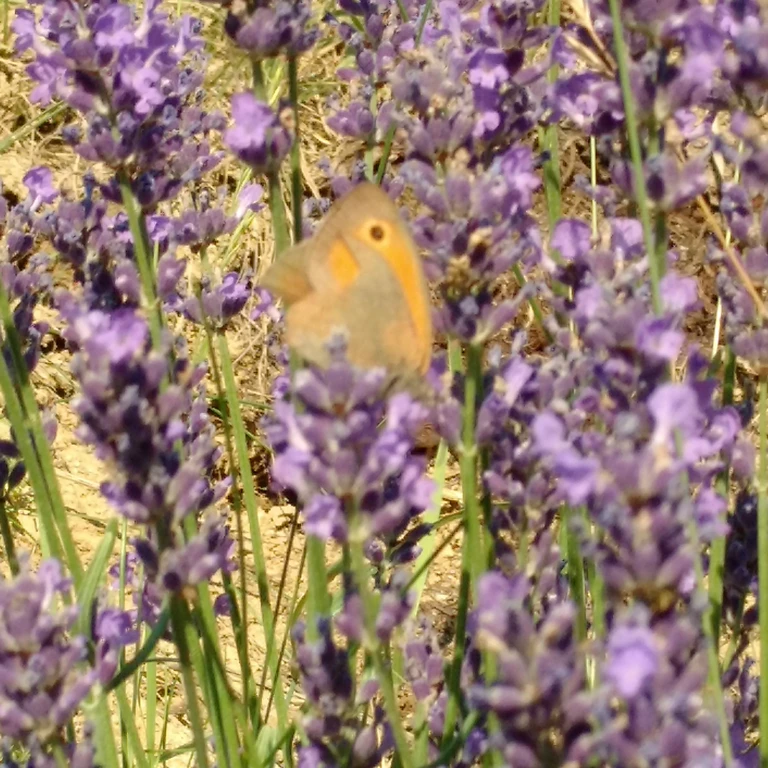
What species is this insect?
Maniola jurtina
